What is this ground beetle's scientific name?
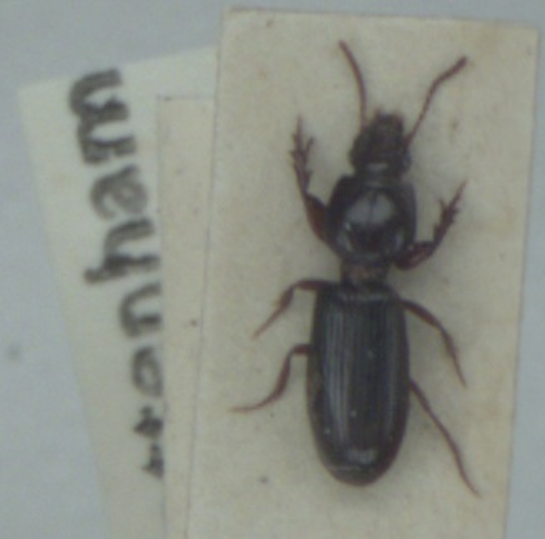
Clivina fossor
